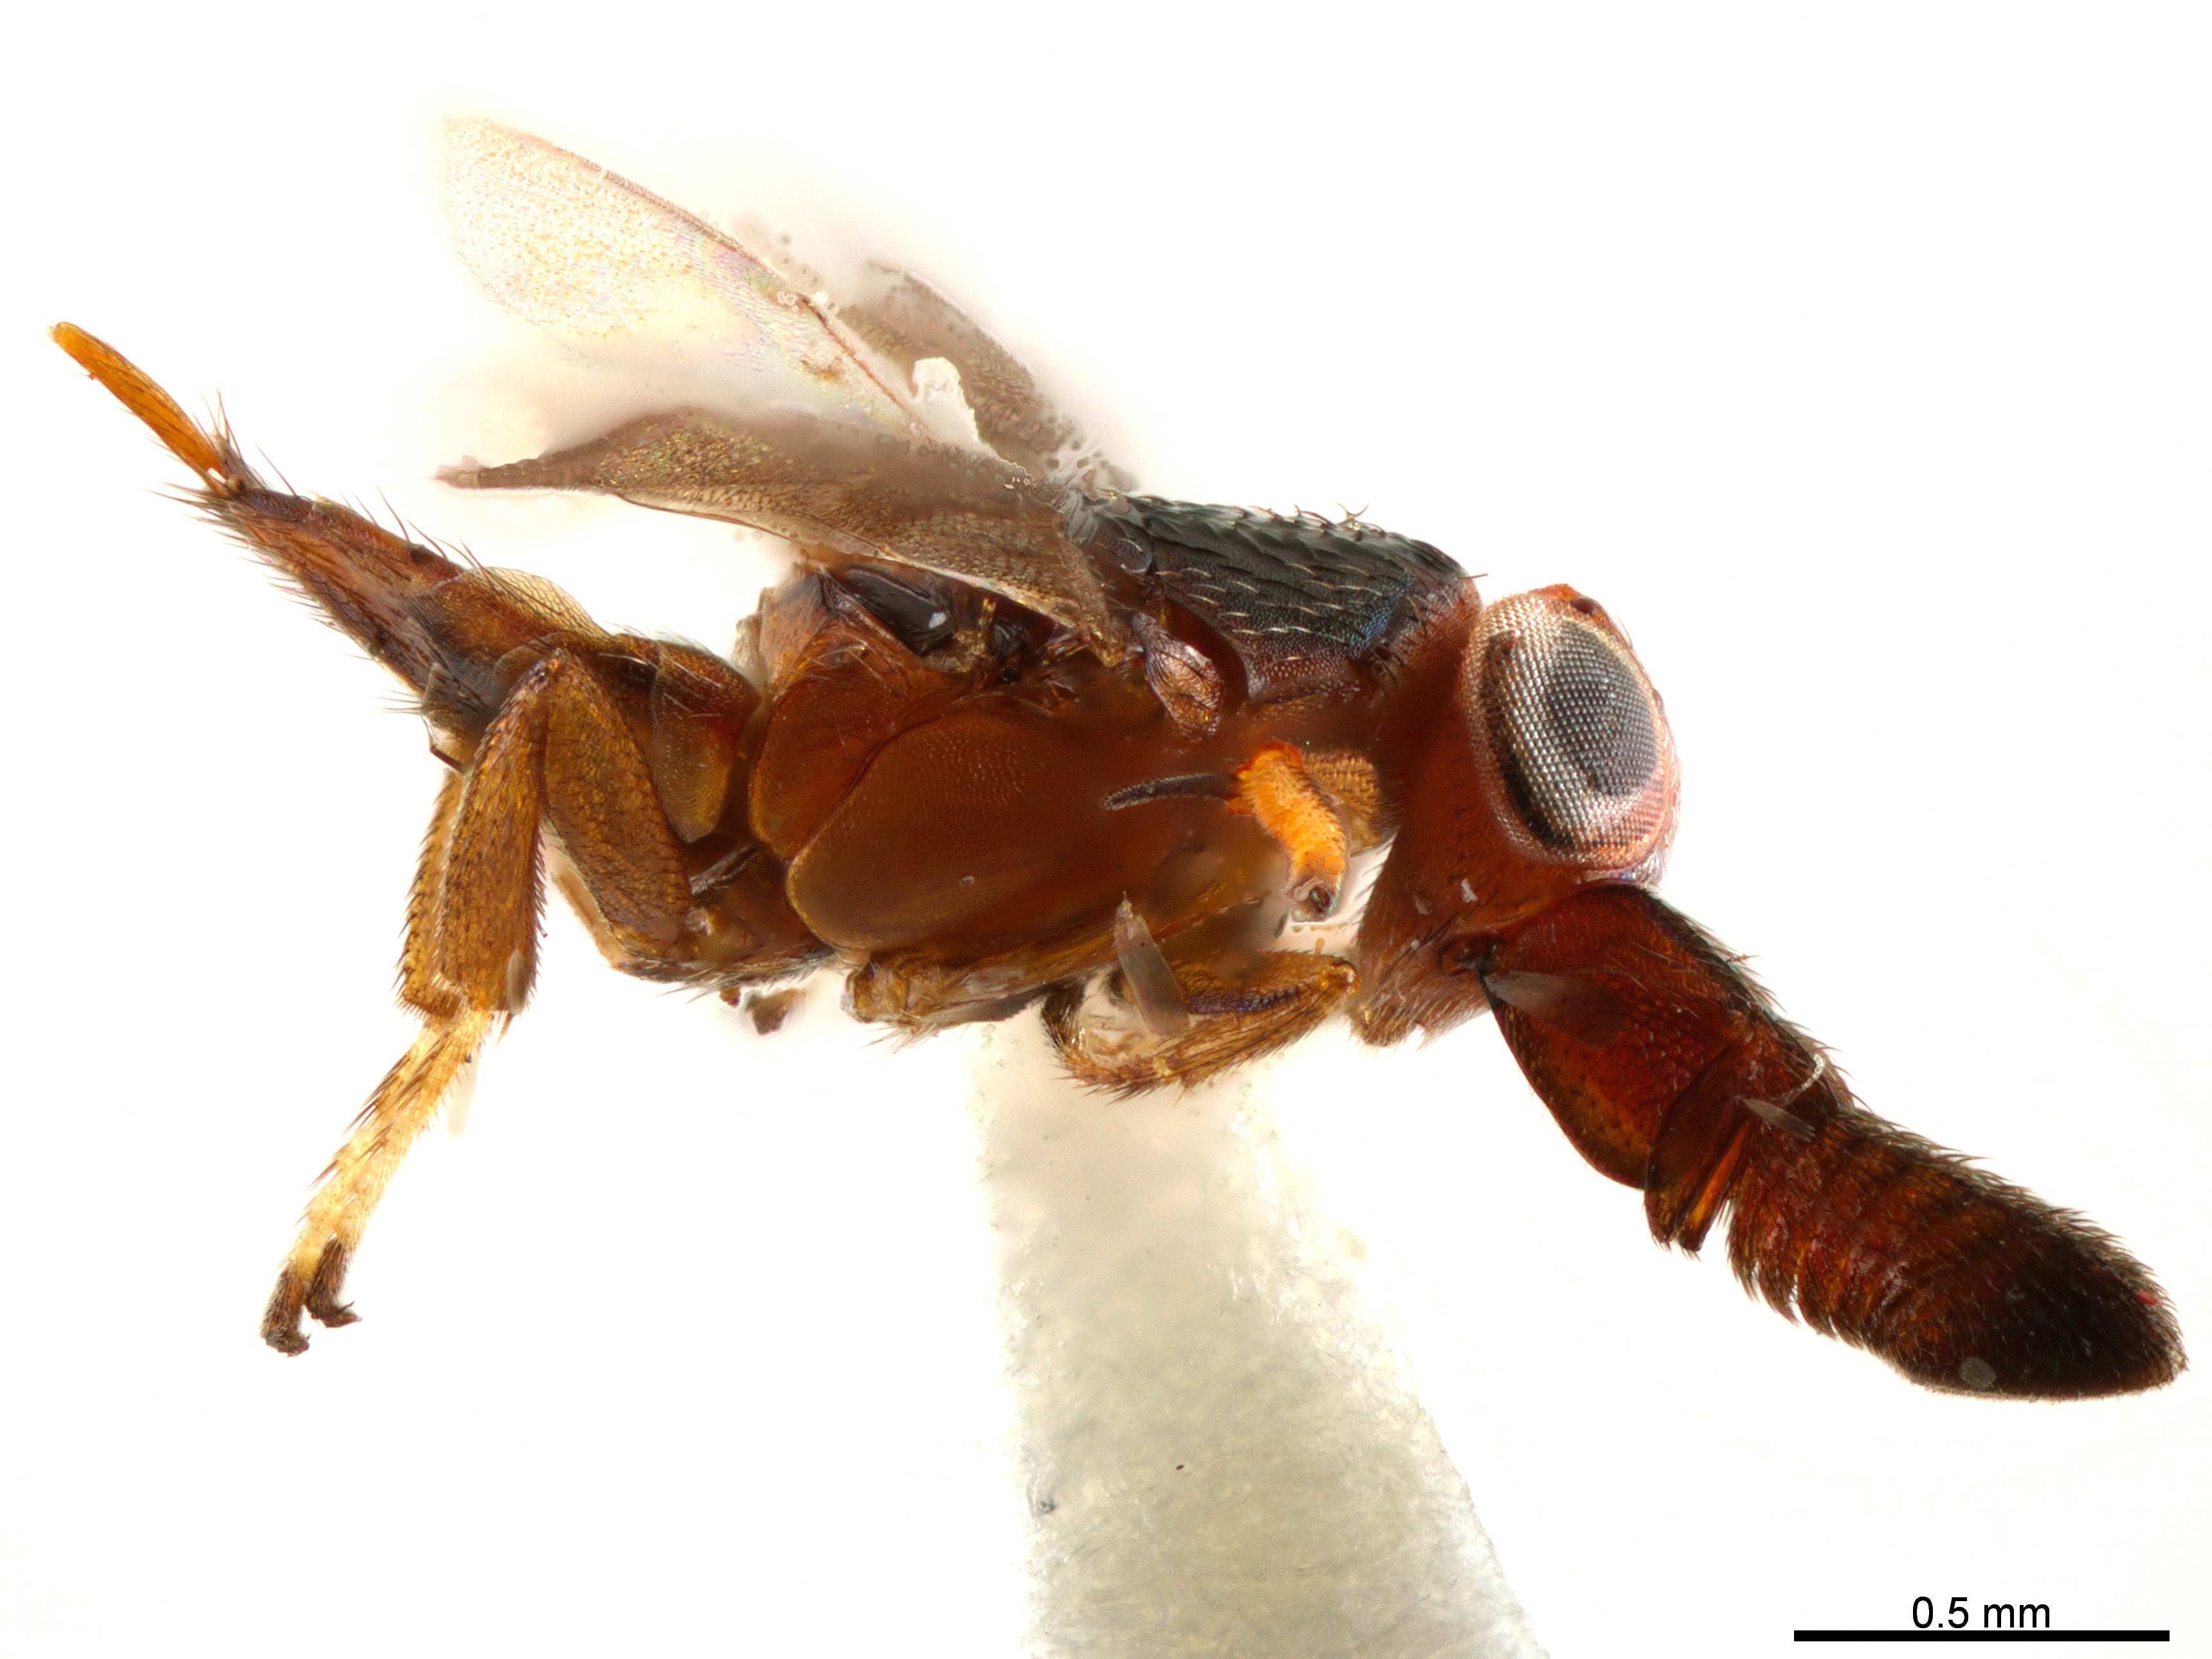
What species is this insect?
Anicetus calidus
